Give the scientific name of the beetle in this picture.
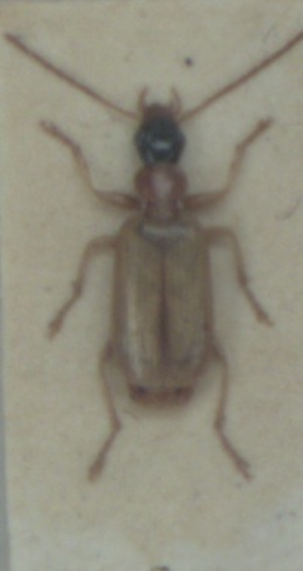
Demetrias atricapillus
